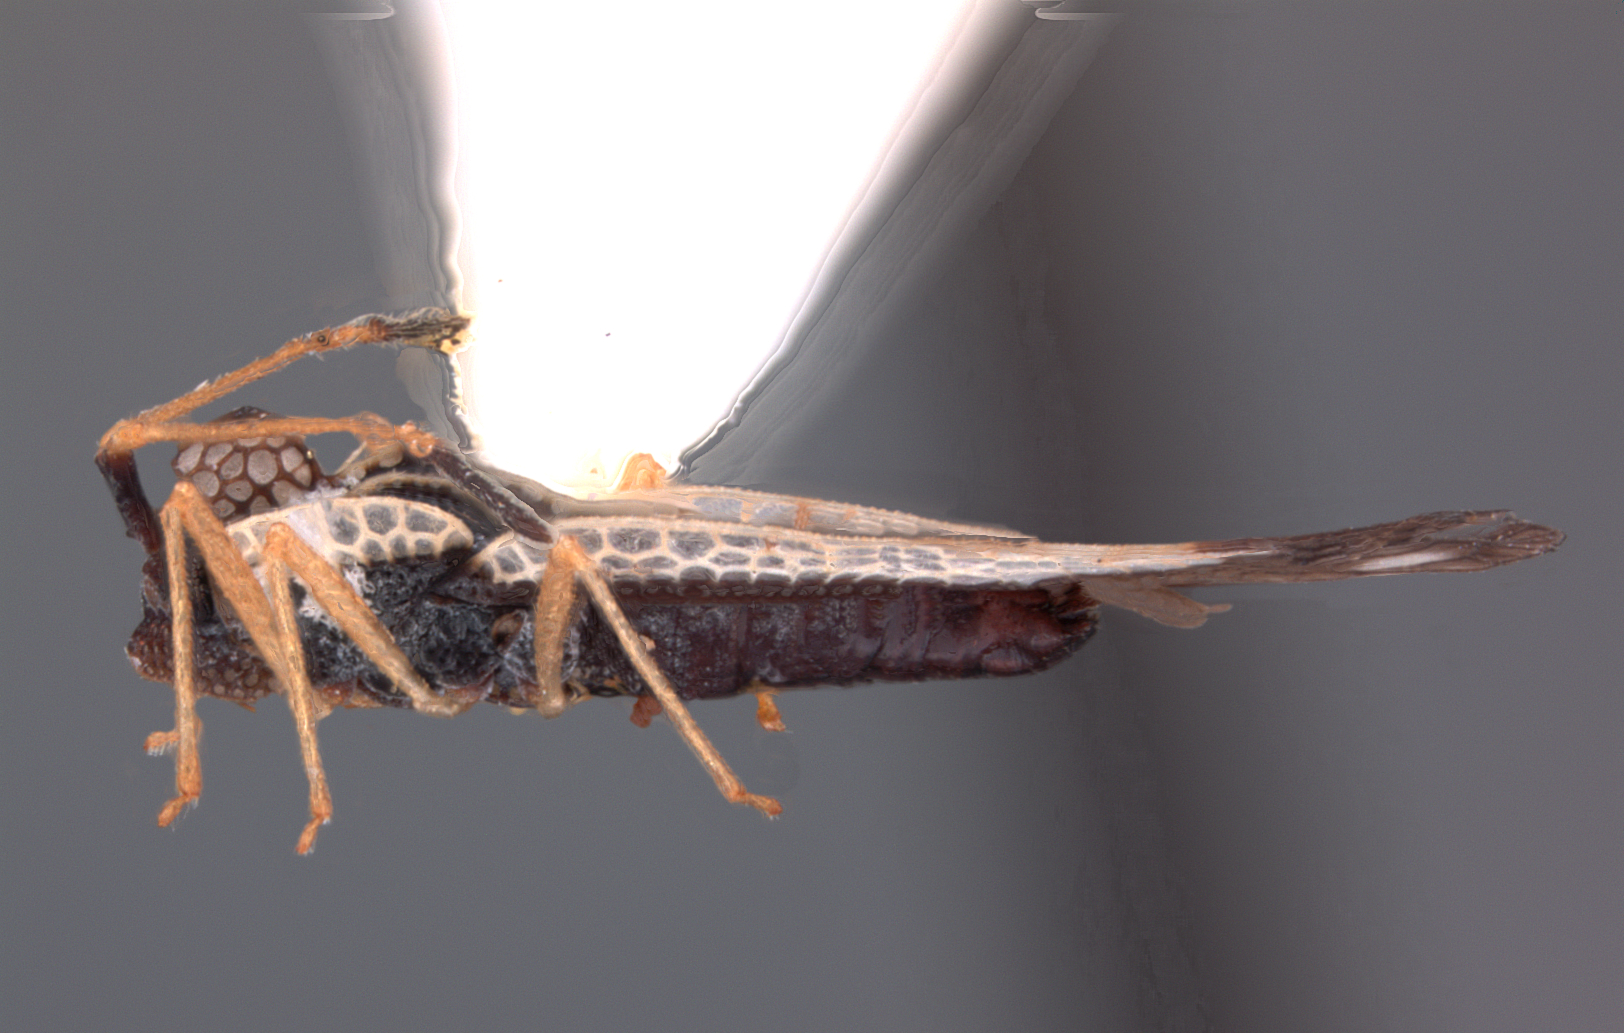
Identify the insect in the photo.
Leptopharsa ovantis
